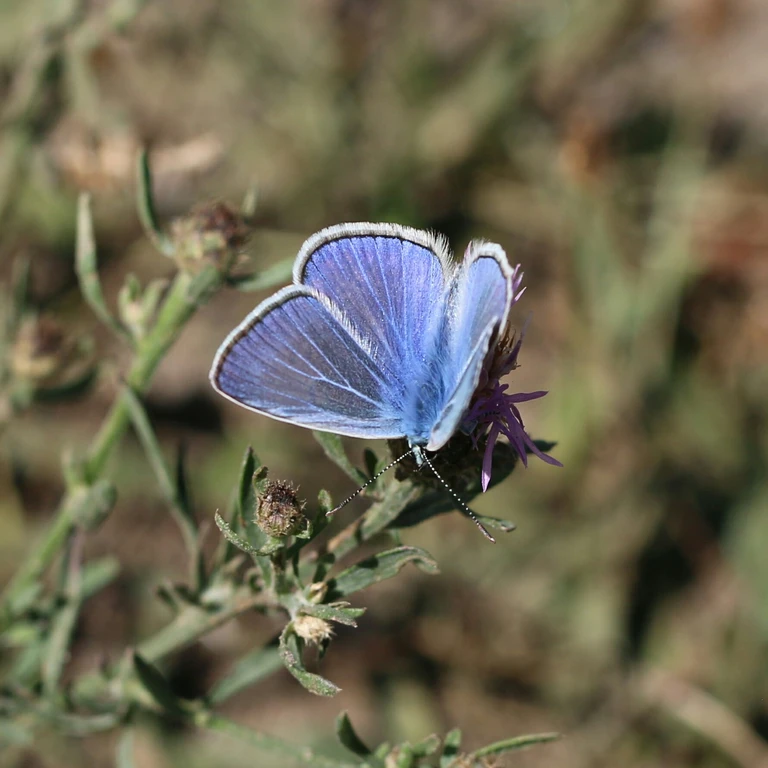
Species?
Polyommatus icarus
